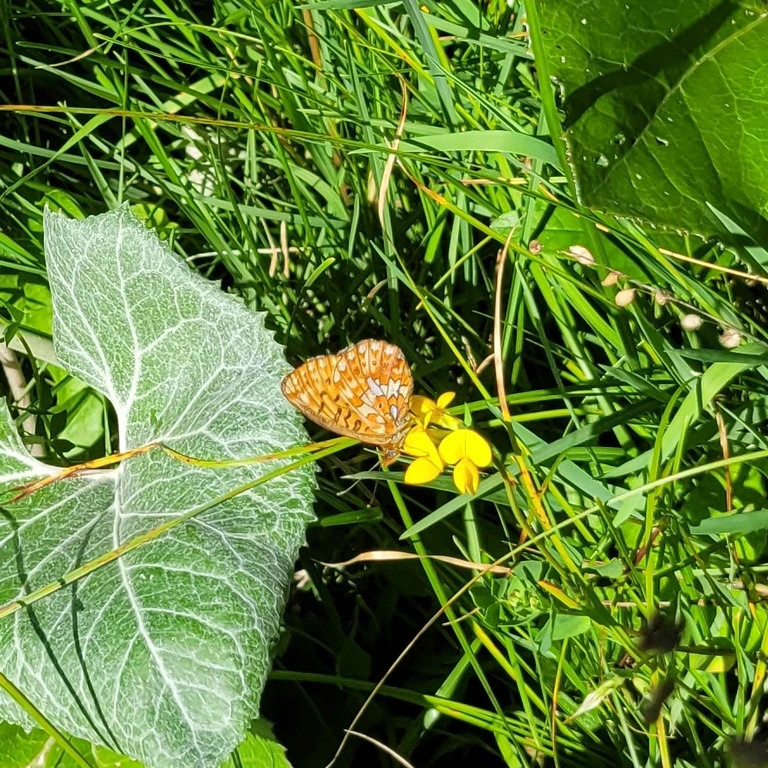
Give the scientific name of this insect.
Boloria euphrosyne (also Clossiana euphrosyne)
